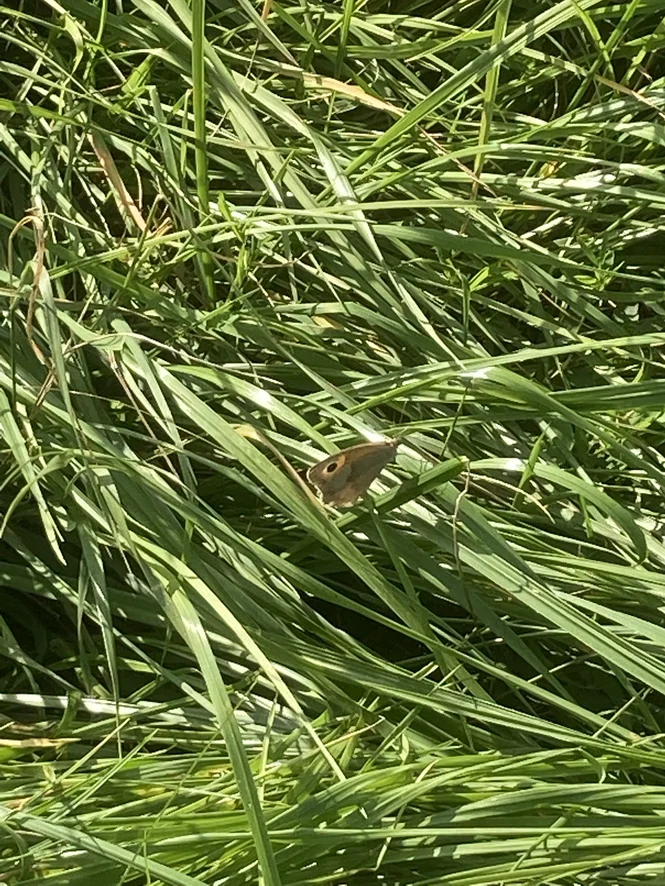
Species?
Maniola jurtina
